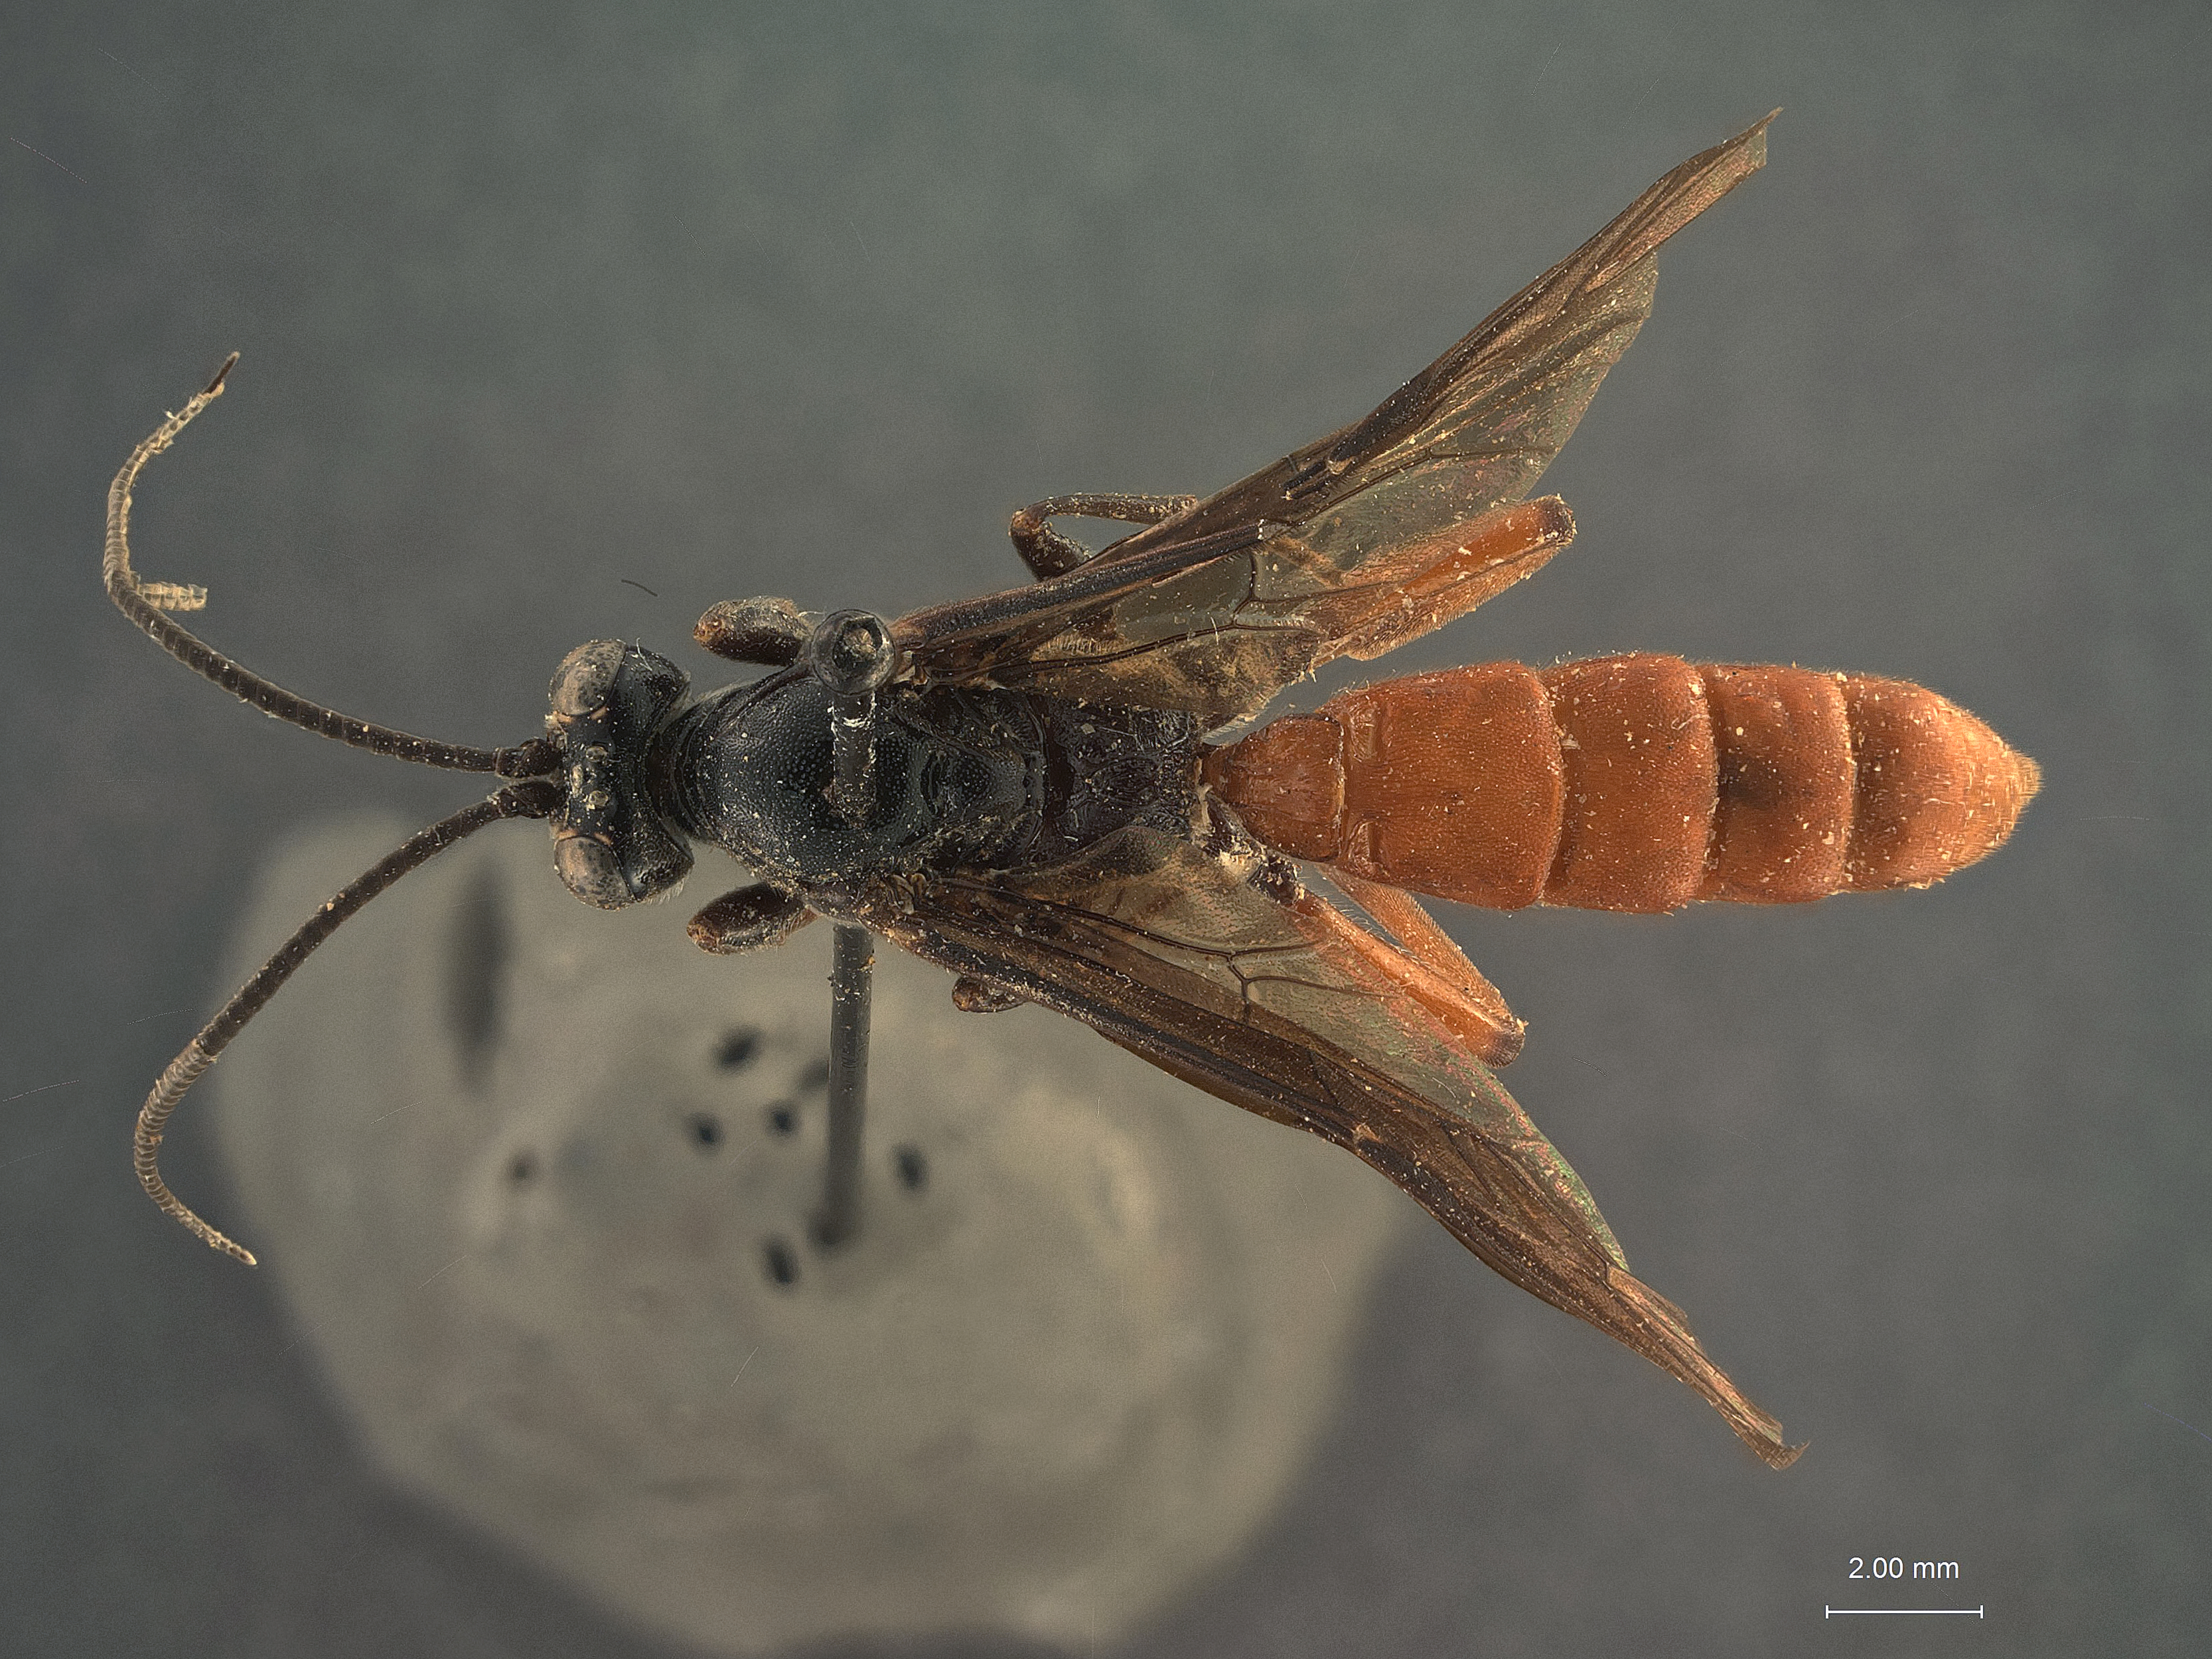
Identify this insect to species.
Protichneumon polytropus
